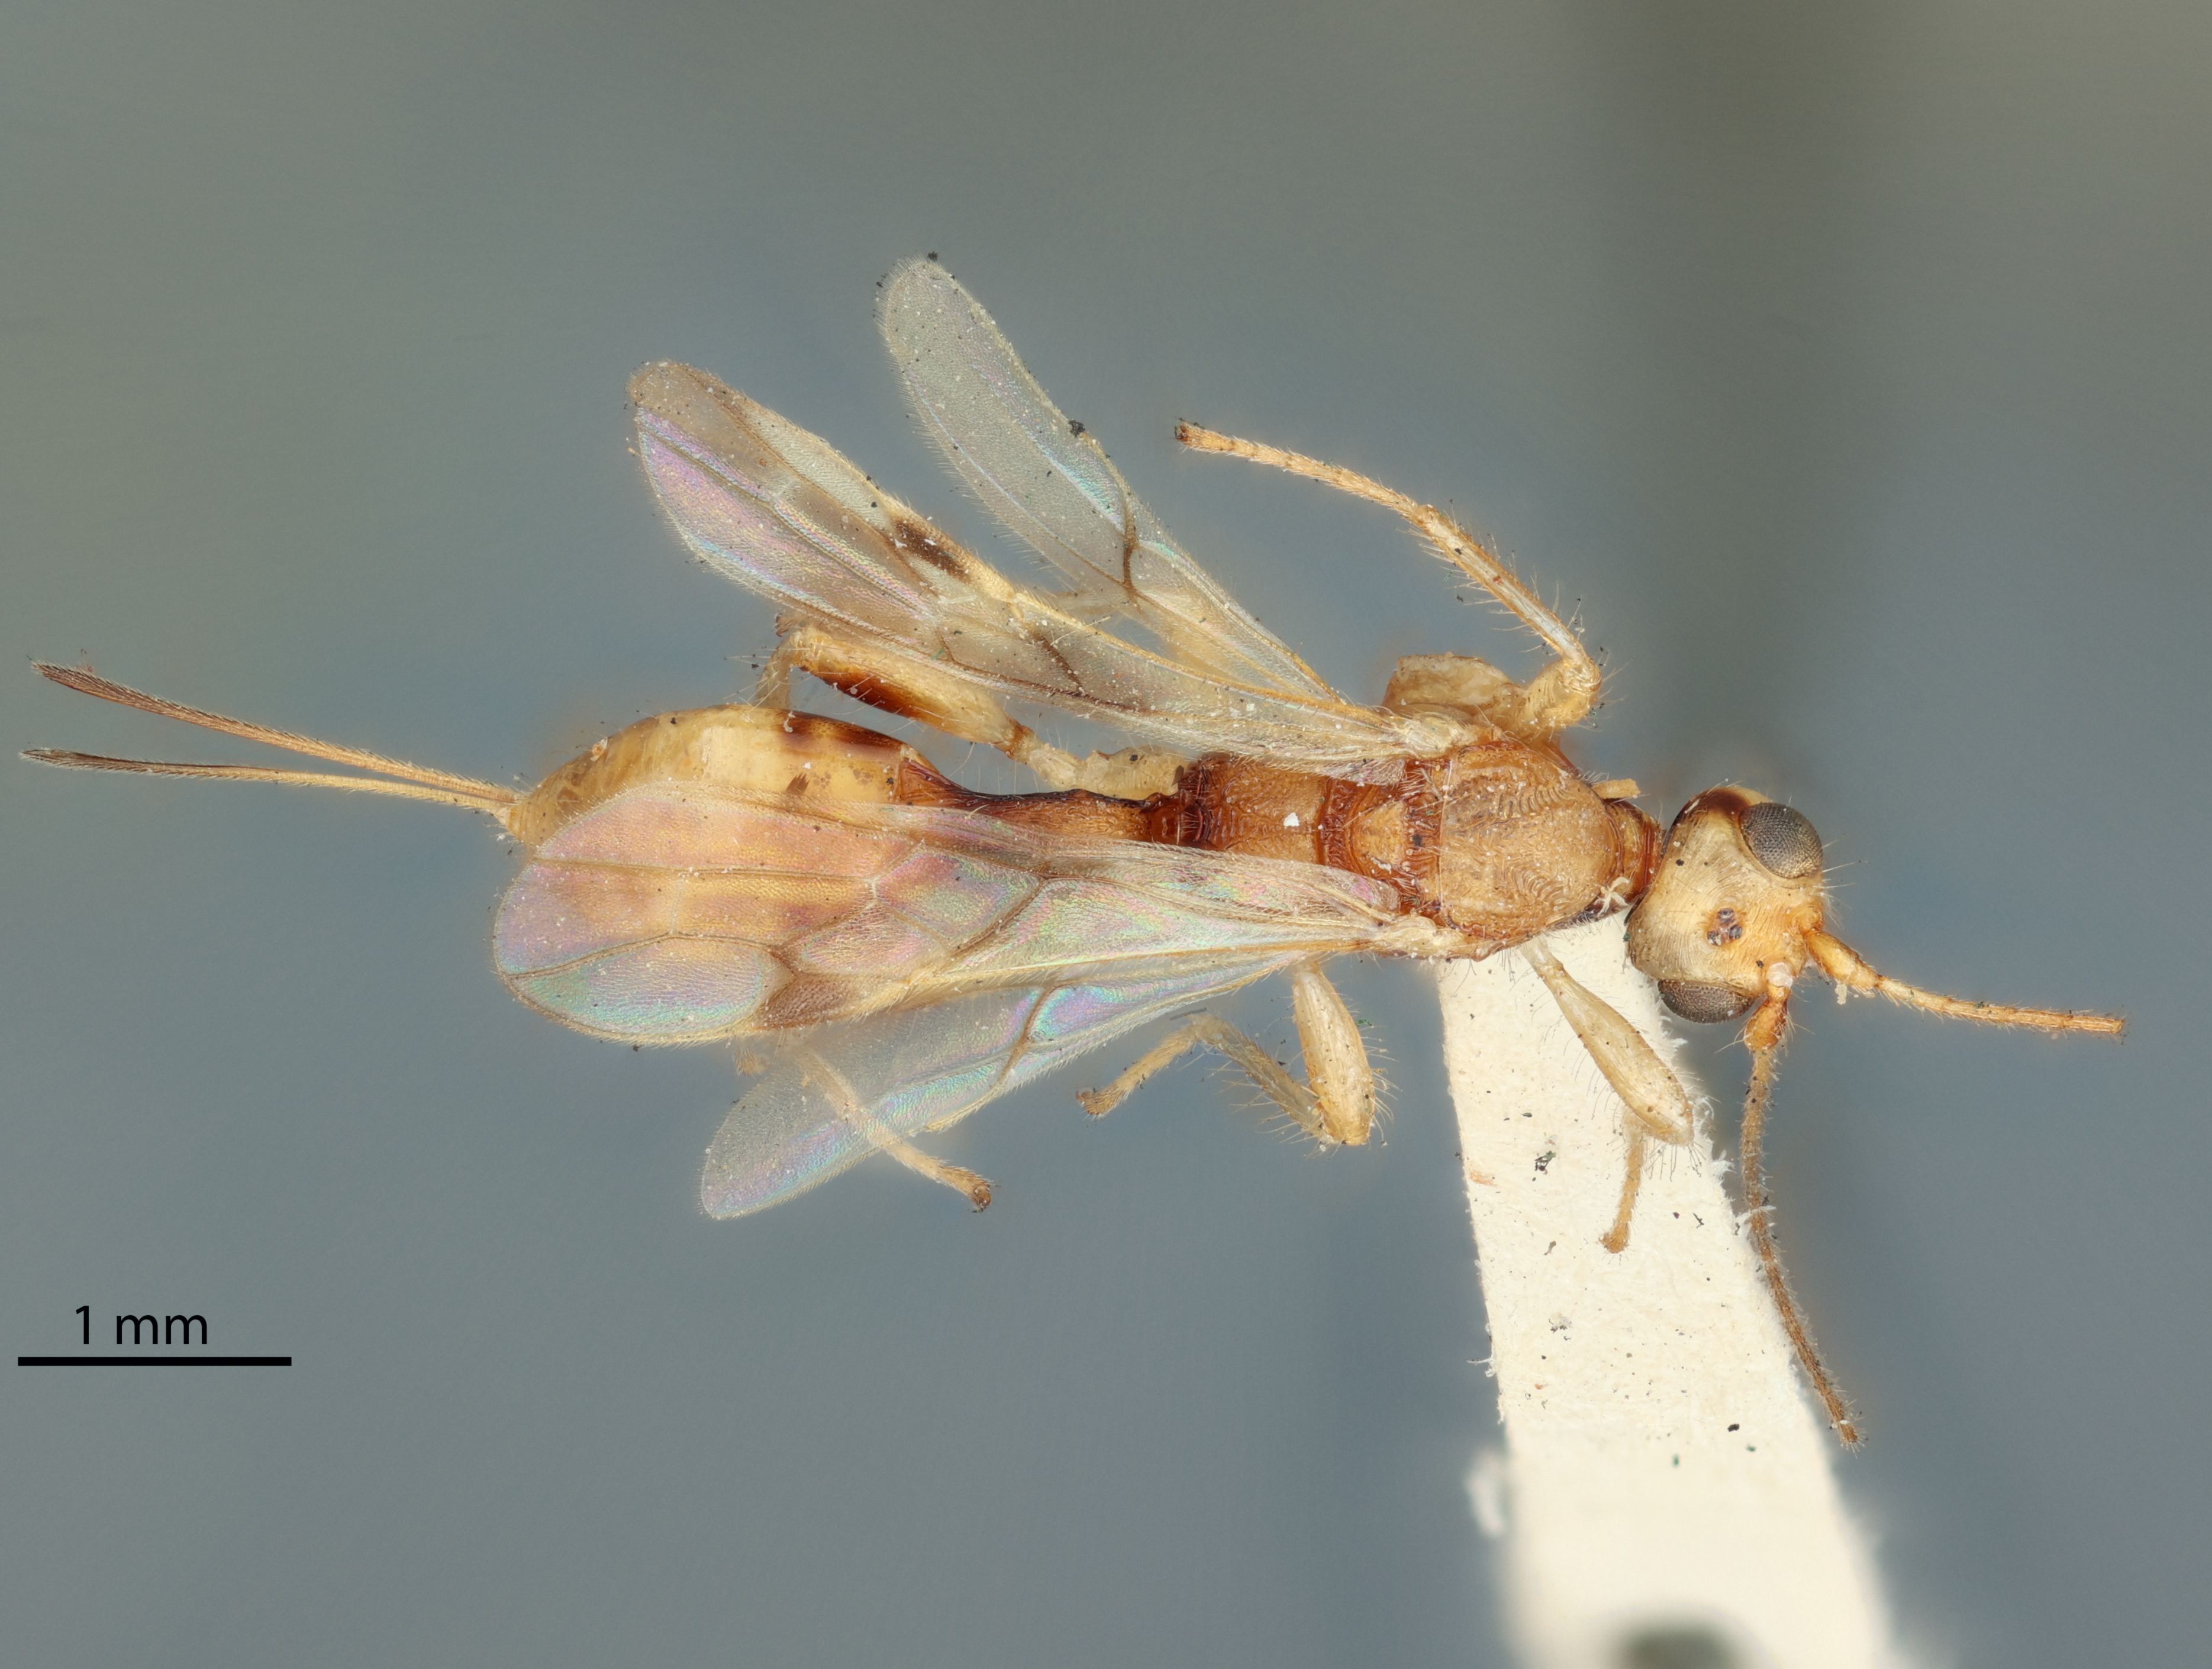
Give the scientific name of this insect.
Spathius proxenus
